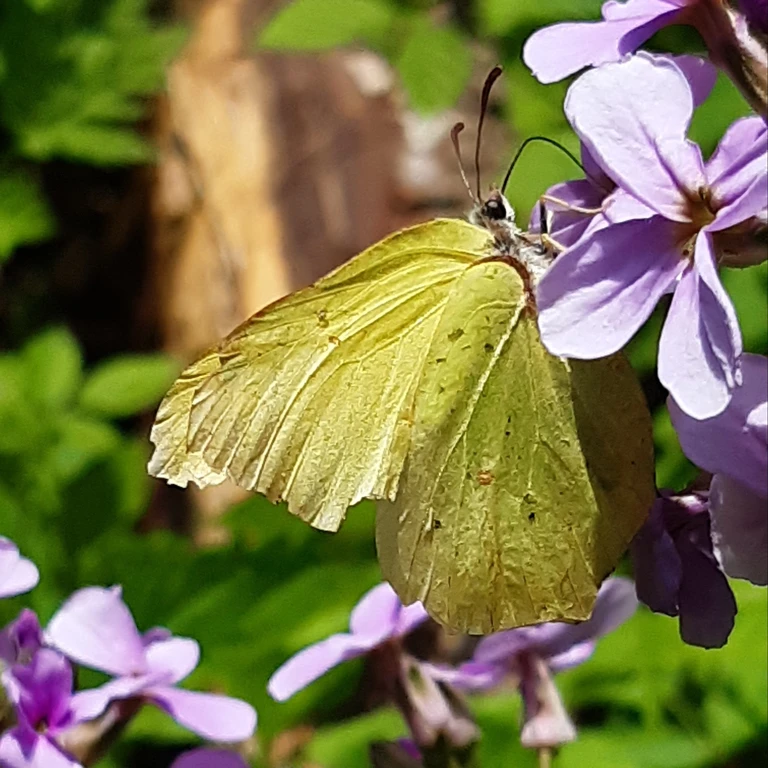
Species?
Gonepteryx rhamni
